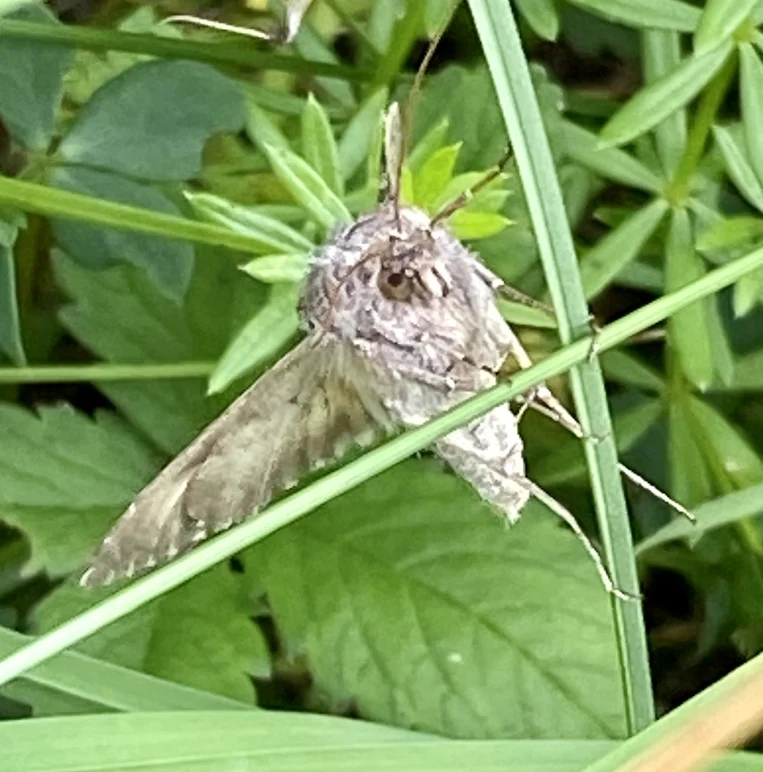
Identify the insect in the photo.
Autographa gamma
